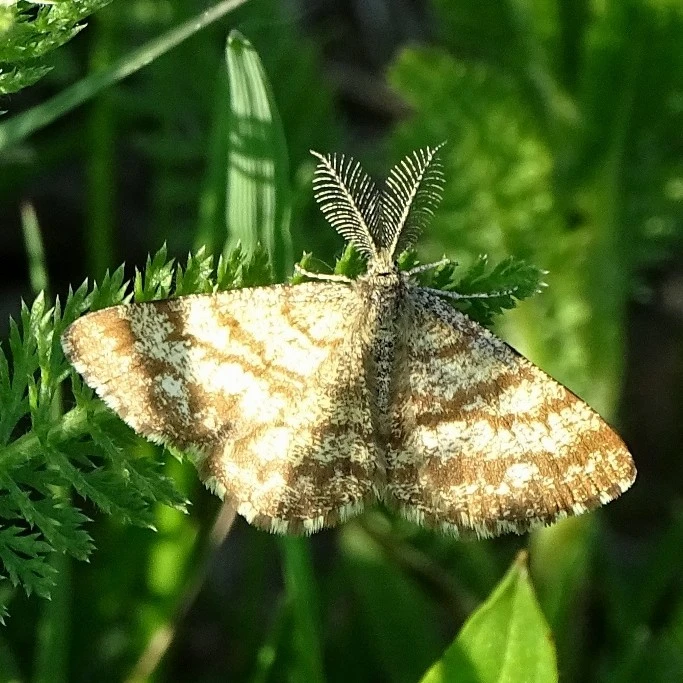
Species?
Ematurga atomaria
